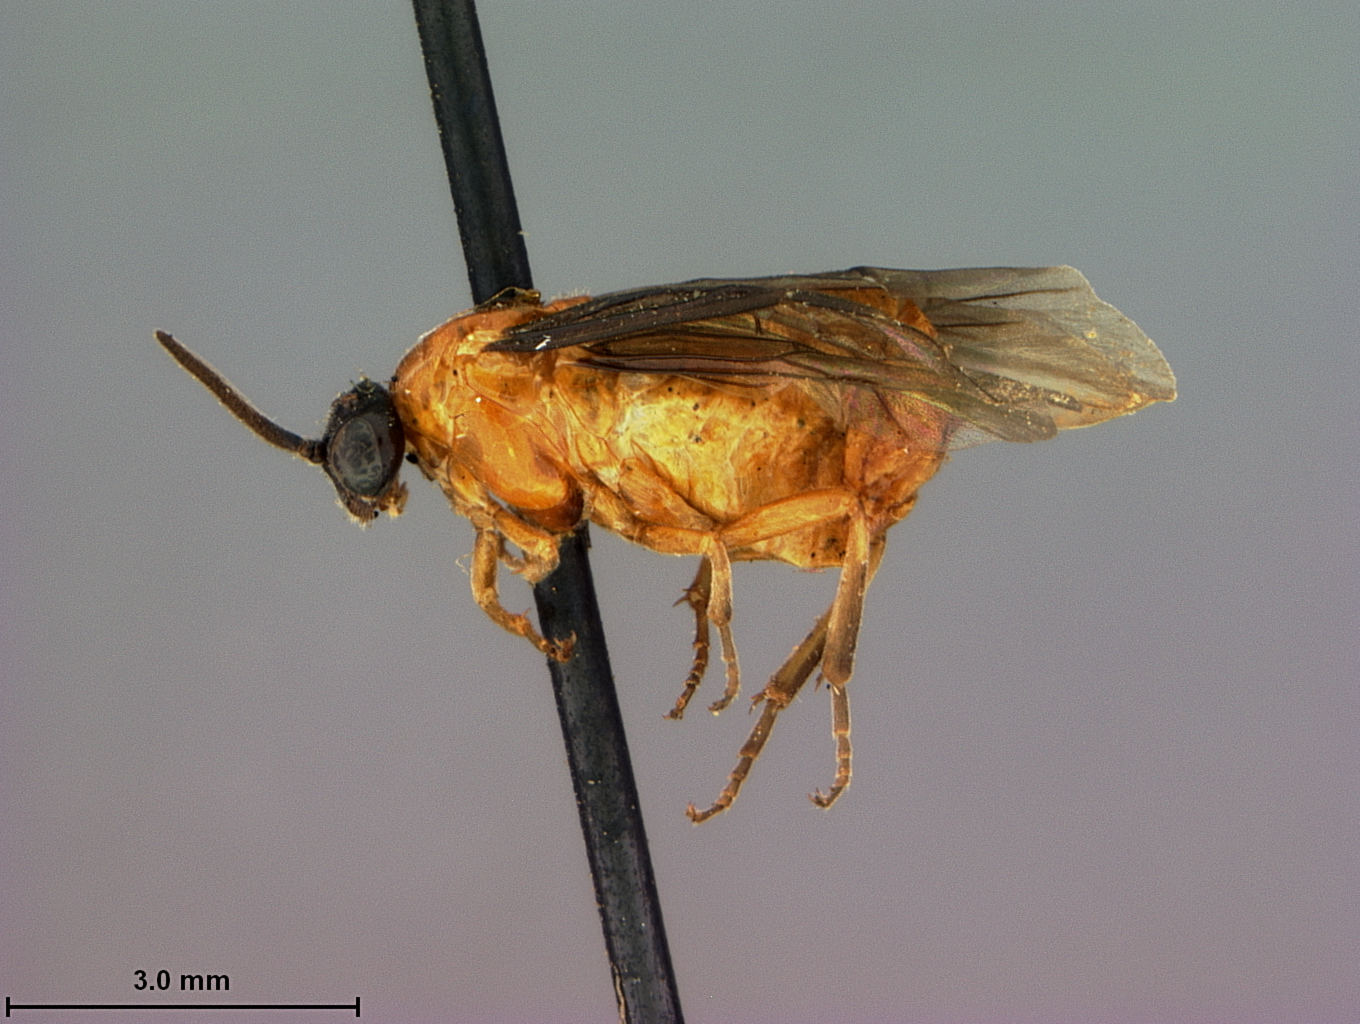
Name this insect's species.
Sphacophilus oblatus
